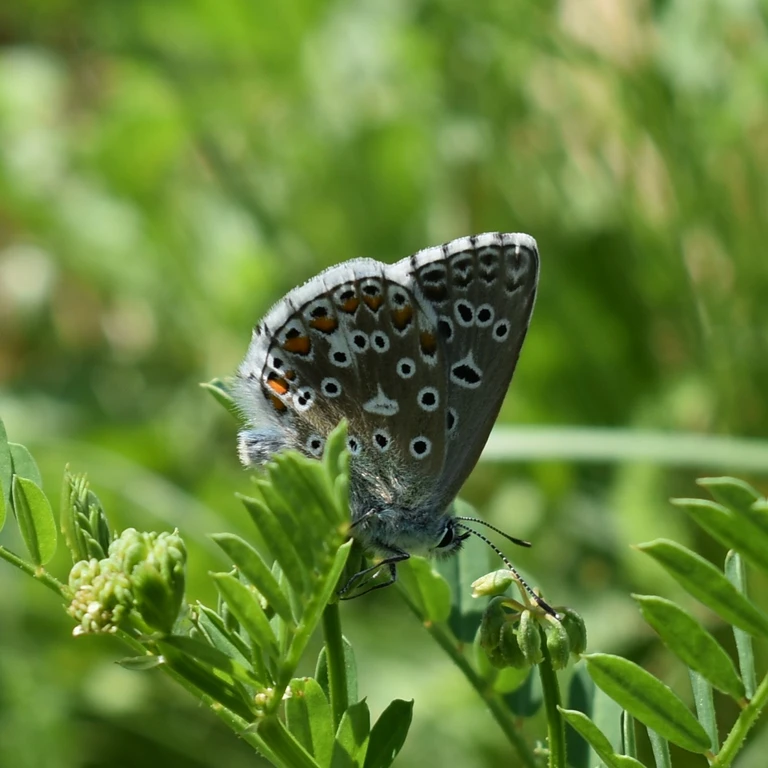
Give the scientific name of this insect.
Lysandra bellargus
